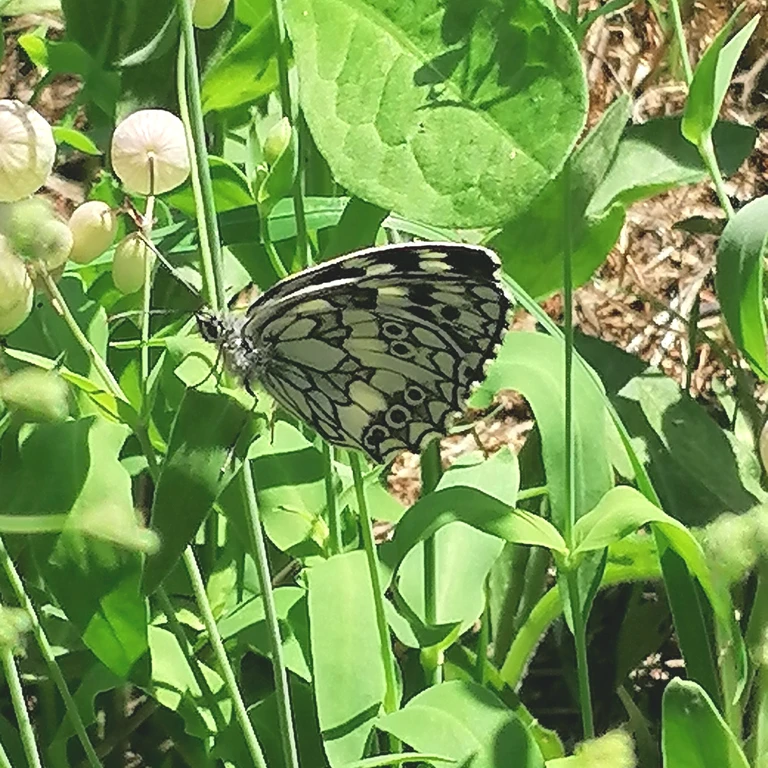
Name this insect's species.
Melanargia galathea
